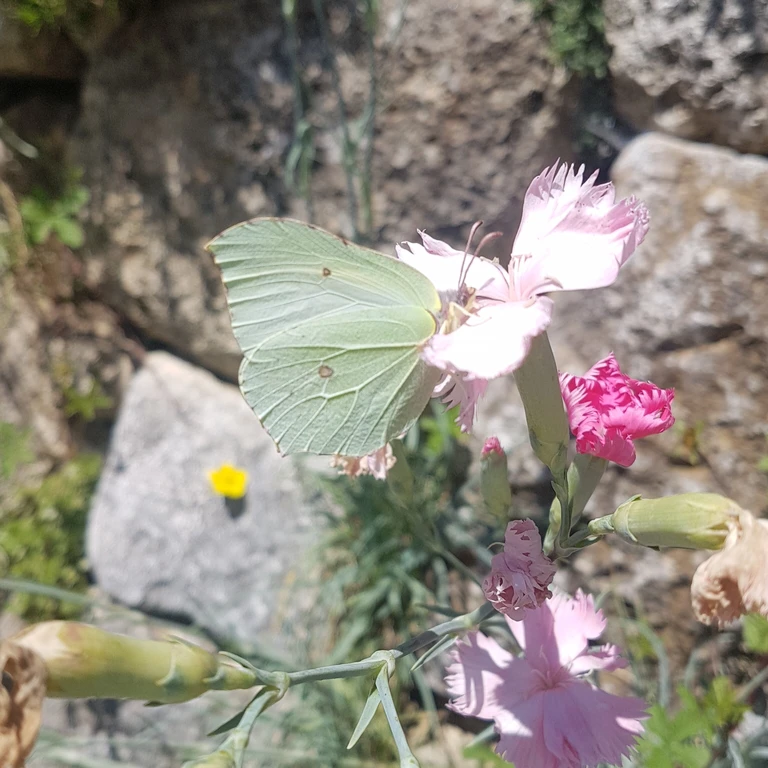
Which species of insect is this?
Gonepteryx rhamni
